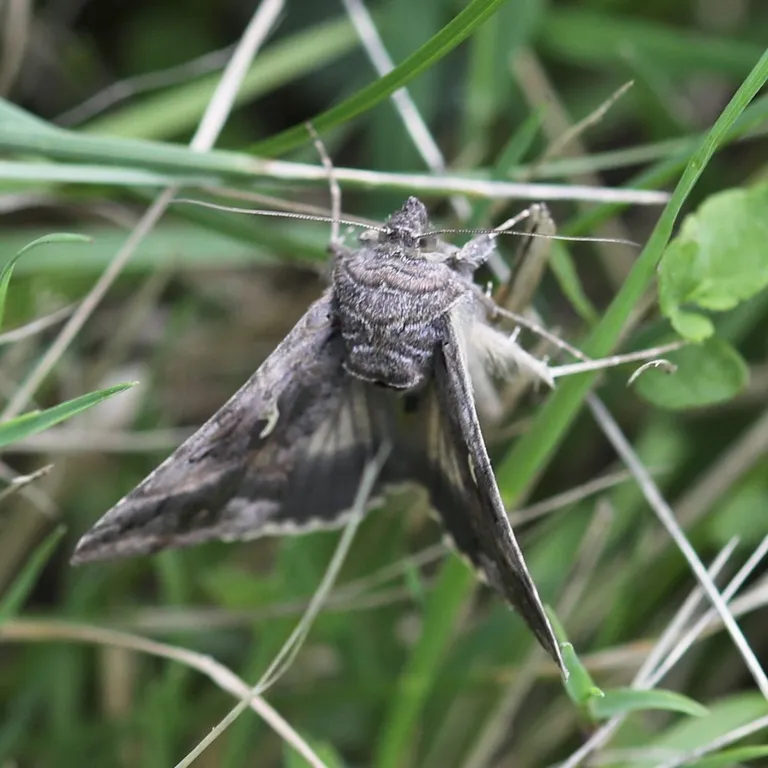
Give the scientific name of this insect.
Autographa gamma
